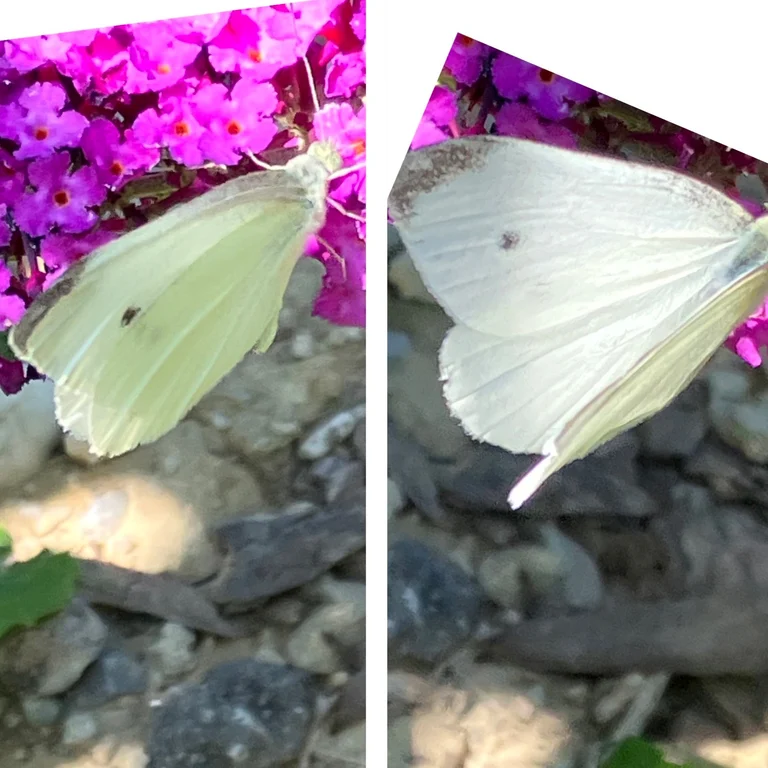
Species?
Pieris rapae
